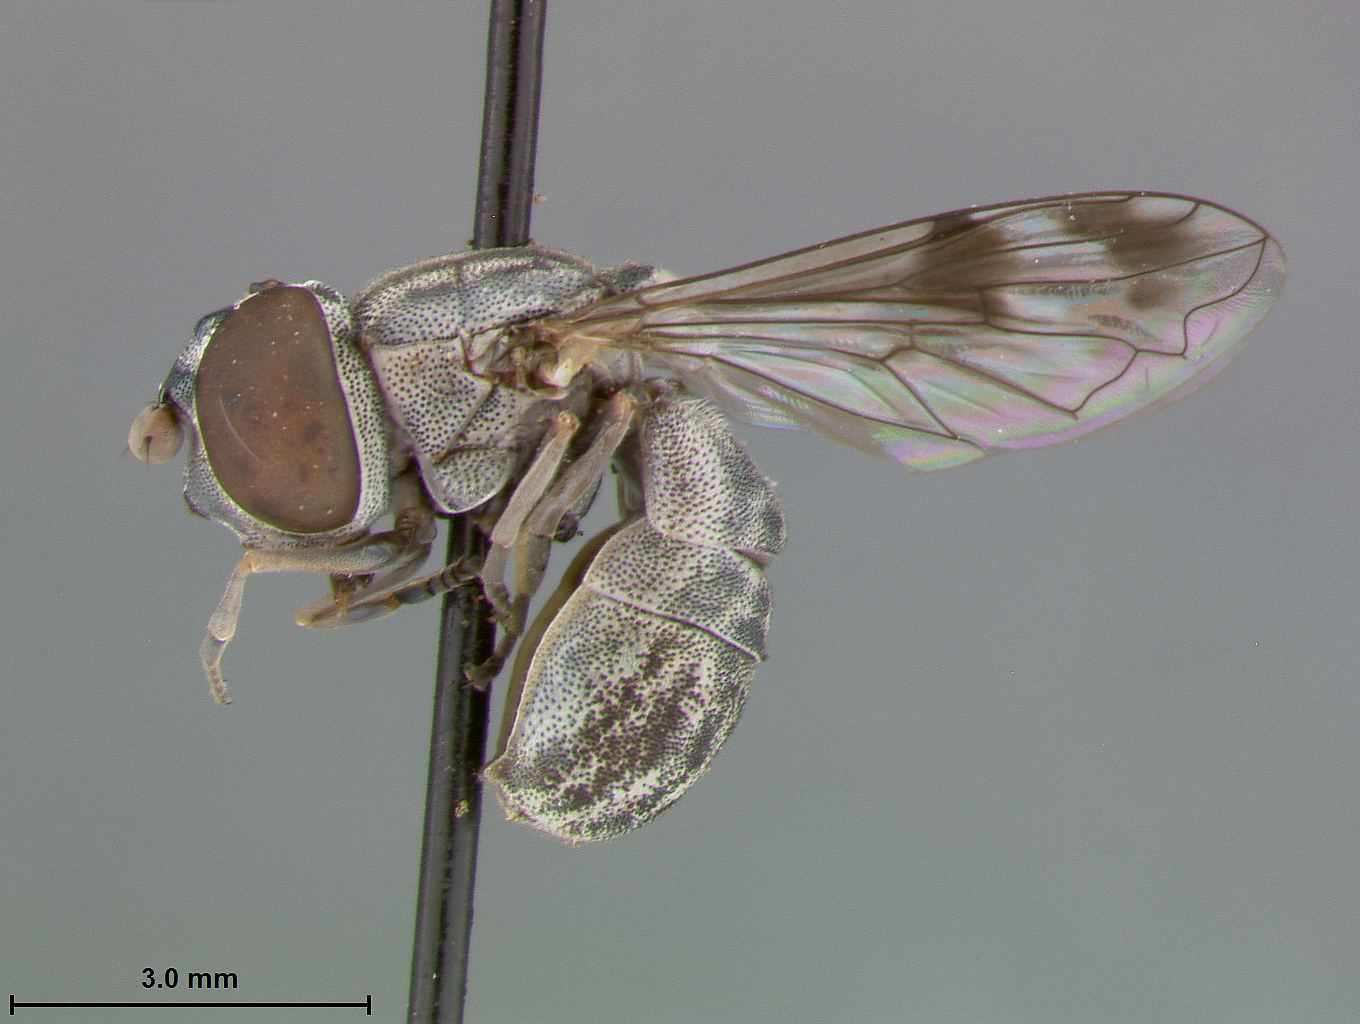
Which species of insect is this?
Nausigaster peruviensis
